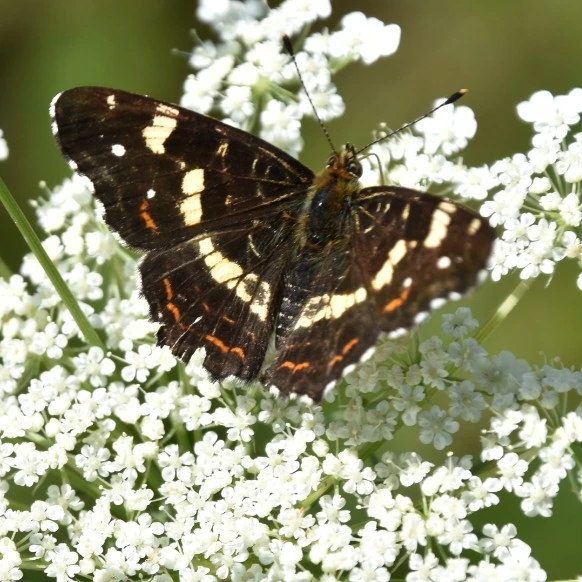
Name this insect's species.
Araschnia levana
